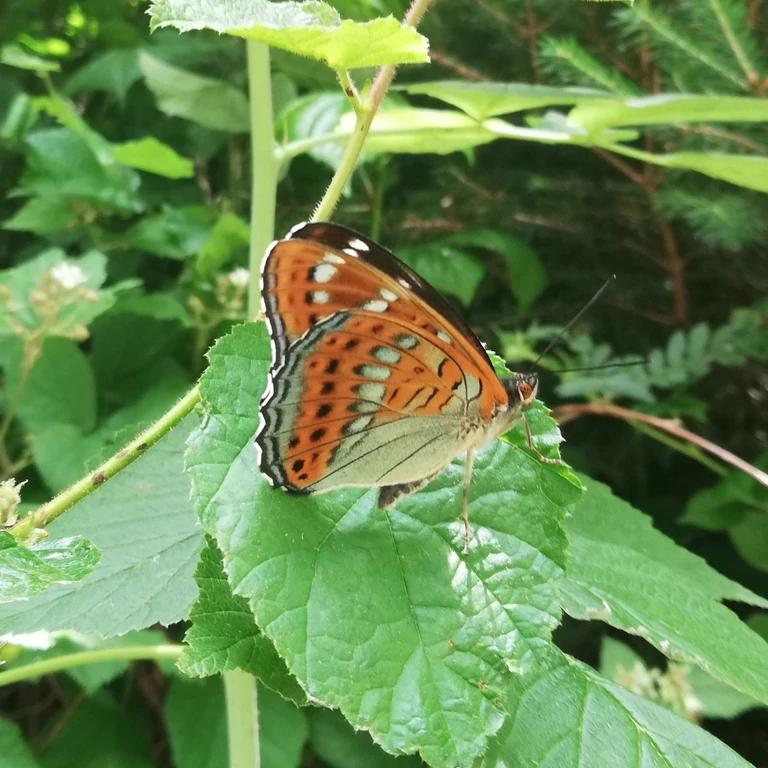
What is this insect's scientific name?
Limenitis populi
